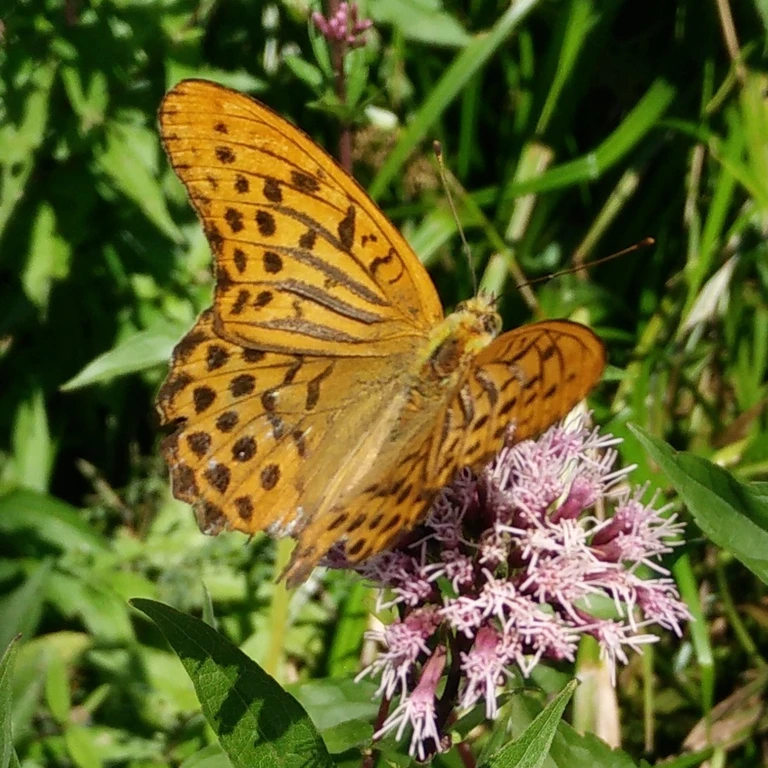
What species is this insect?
Argynnis paphia
